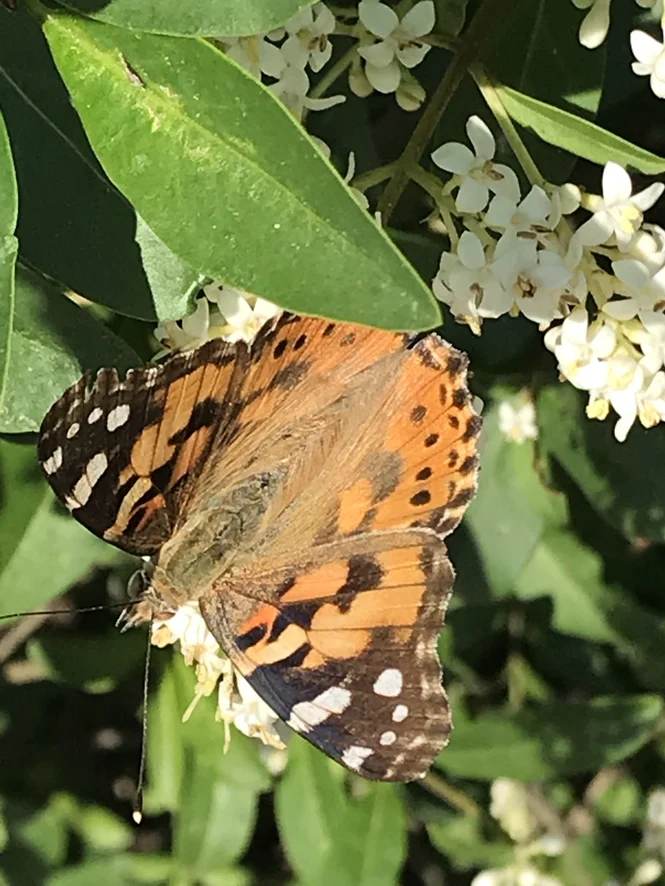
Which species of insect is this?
Vanessa cardui
